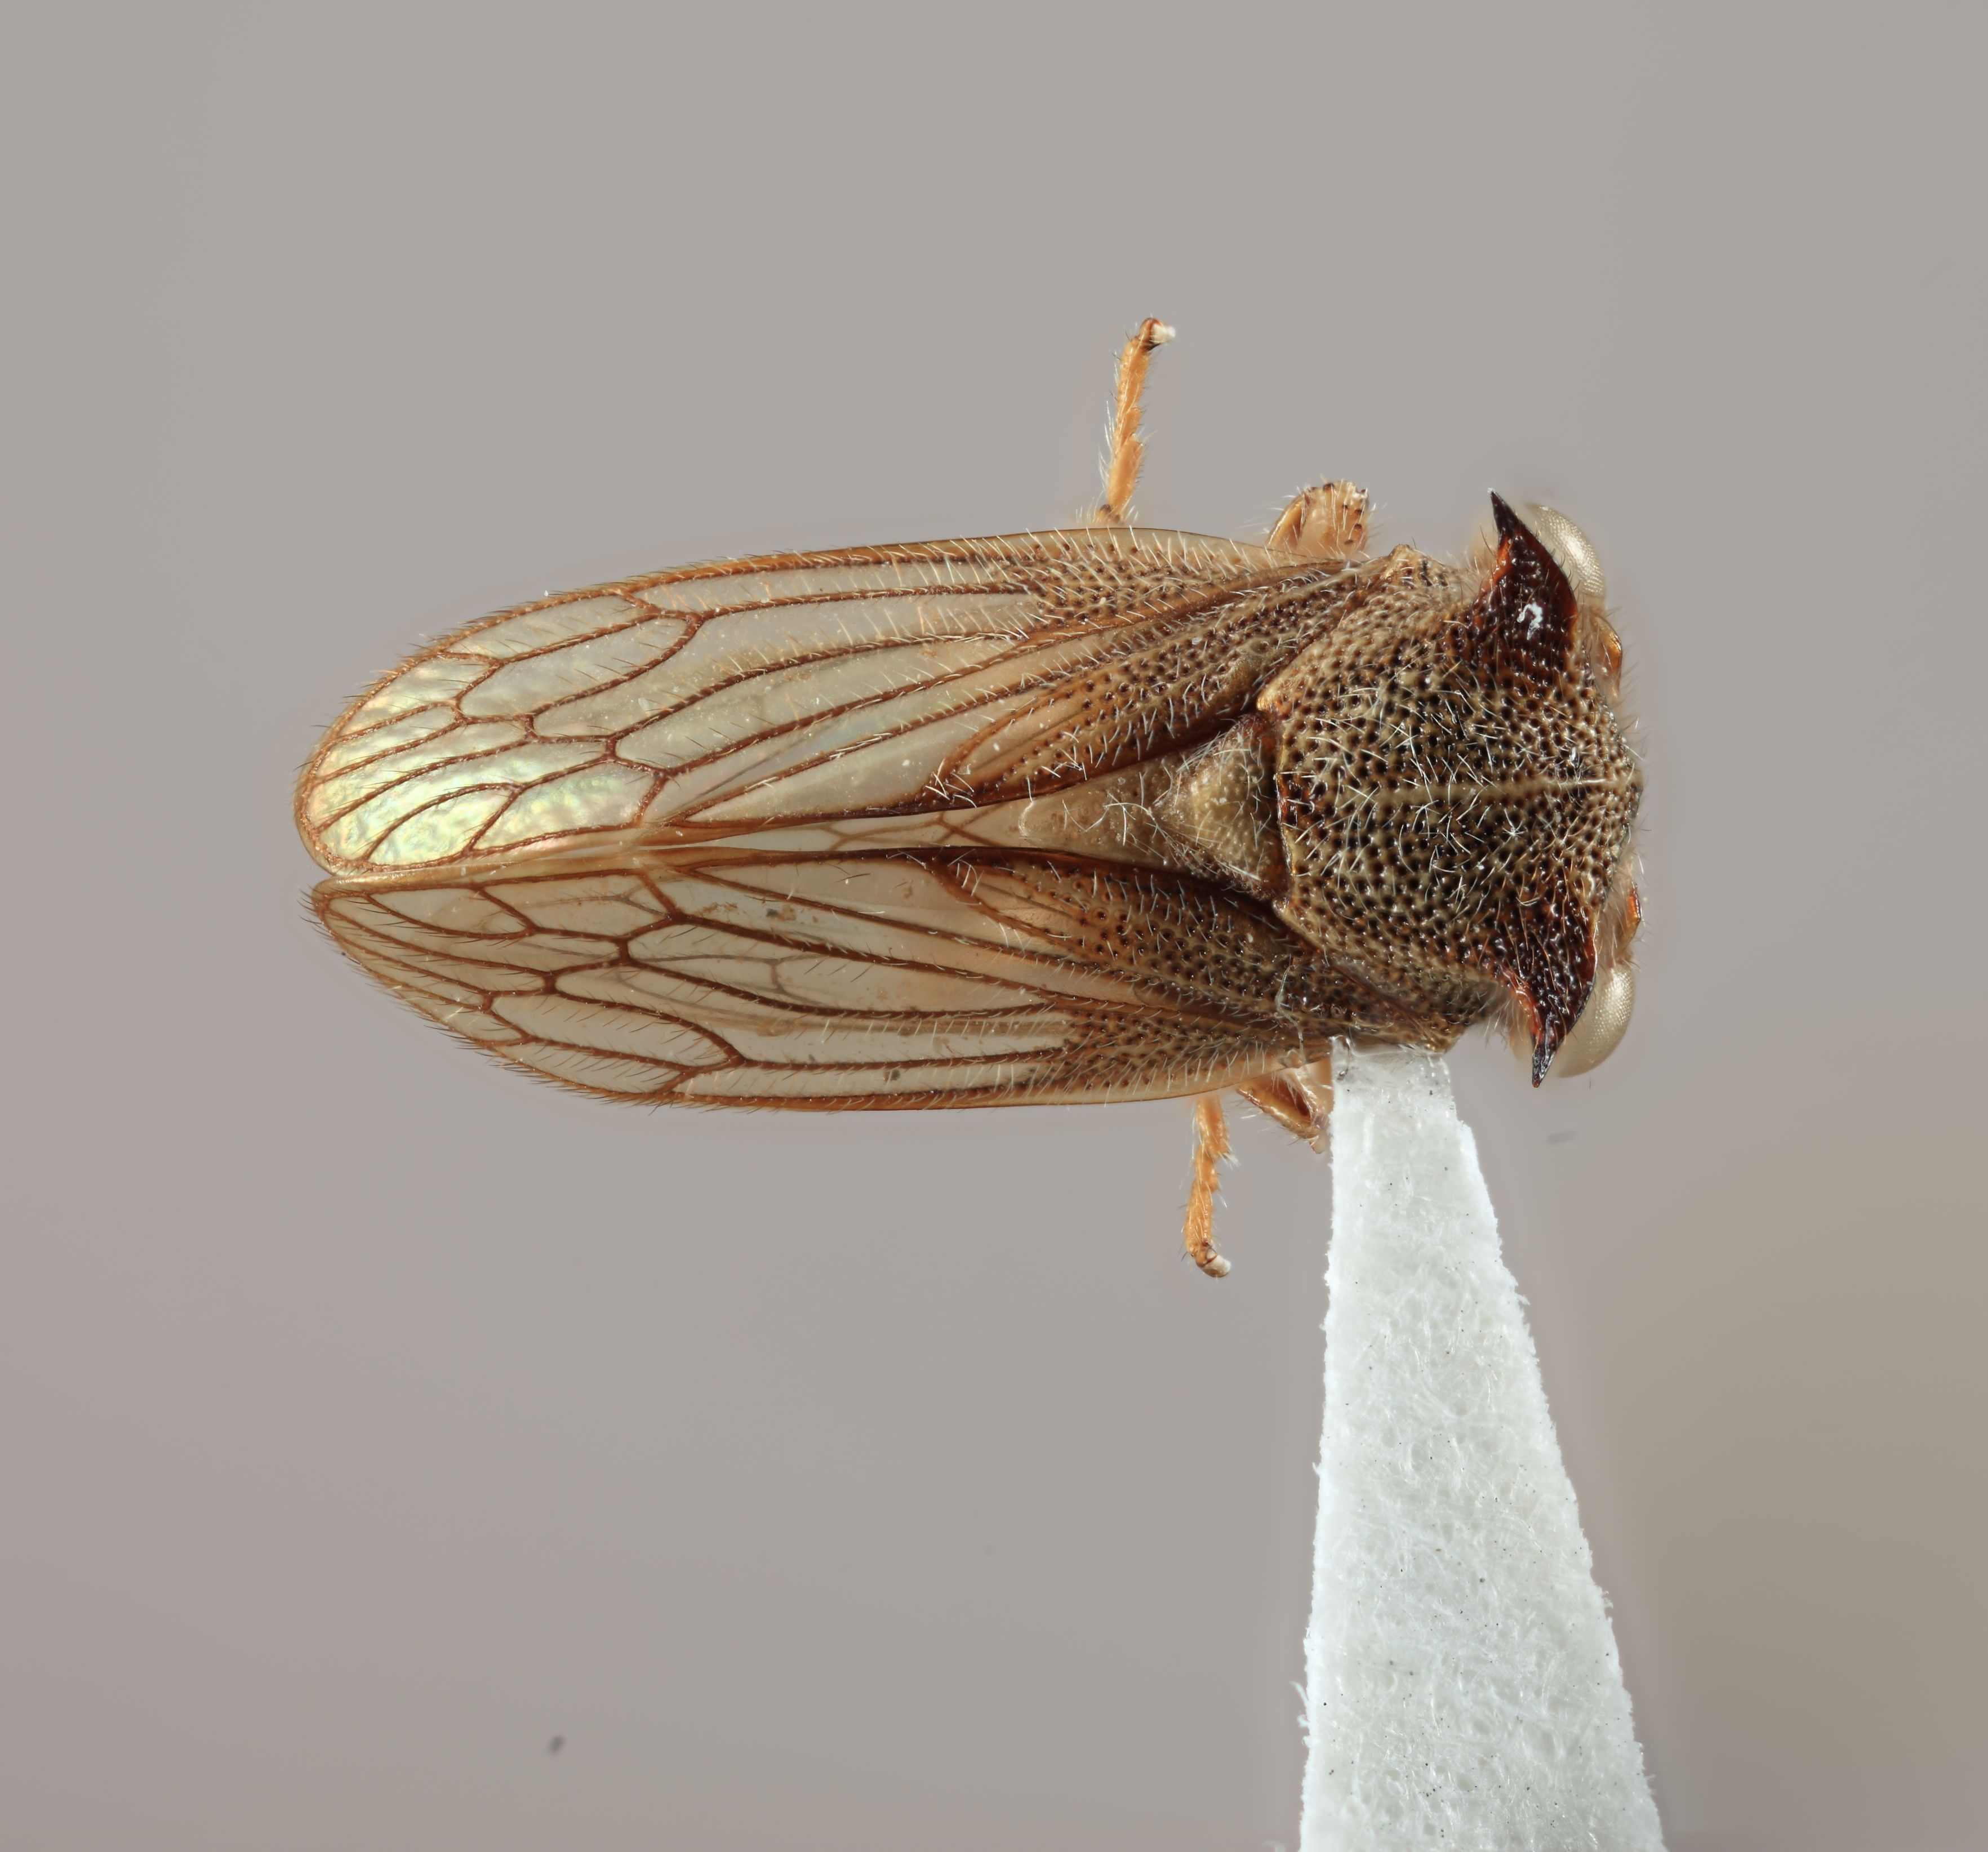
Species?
Tolania umbella
